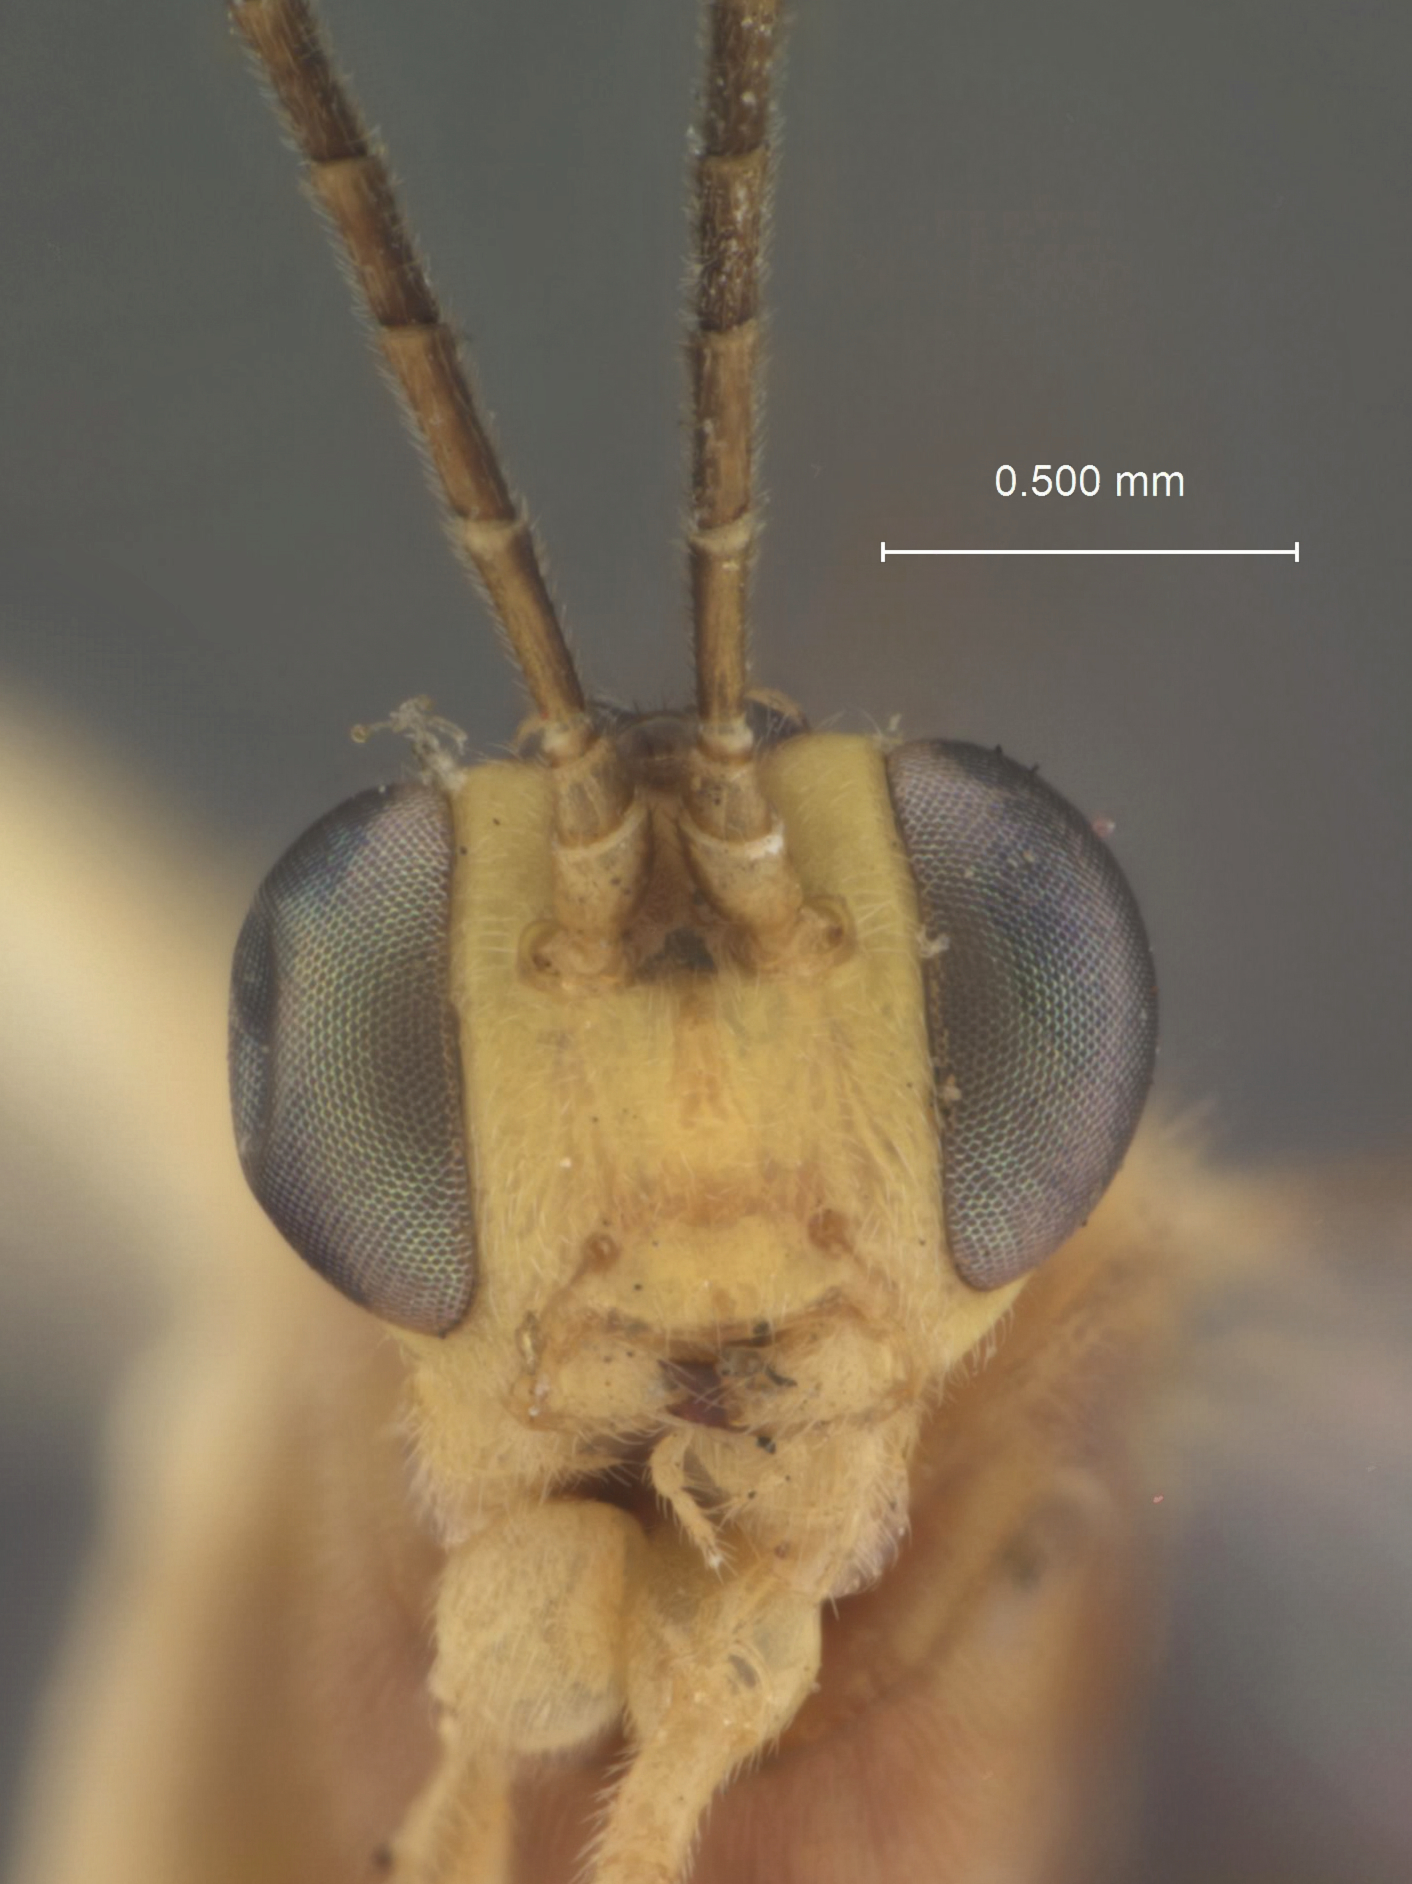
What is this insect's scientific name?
Cremastus grapholithae
